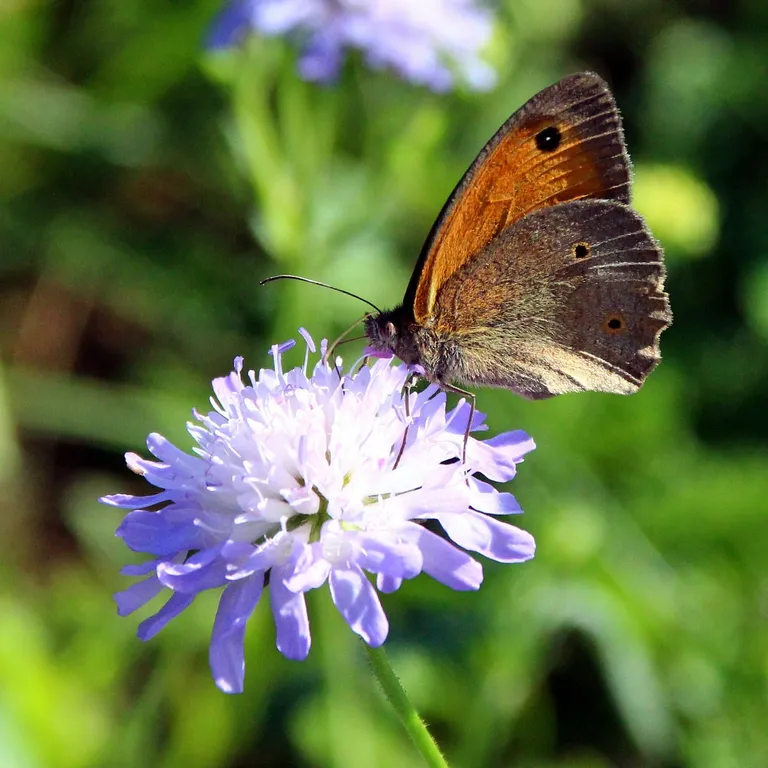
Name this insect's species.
Maniola jurtina
